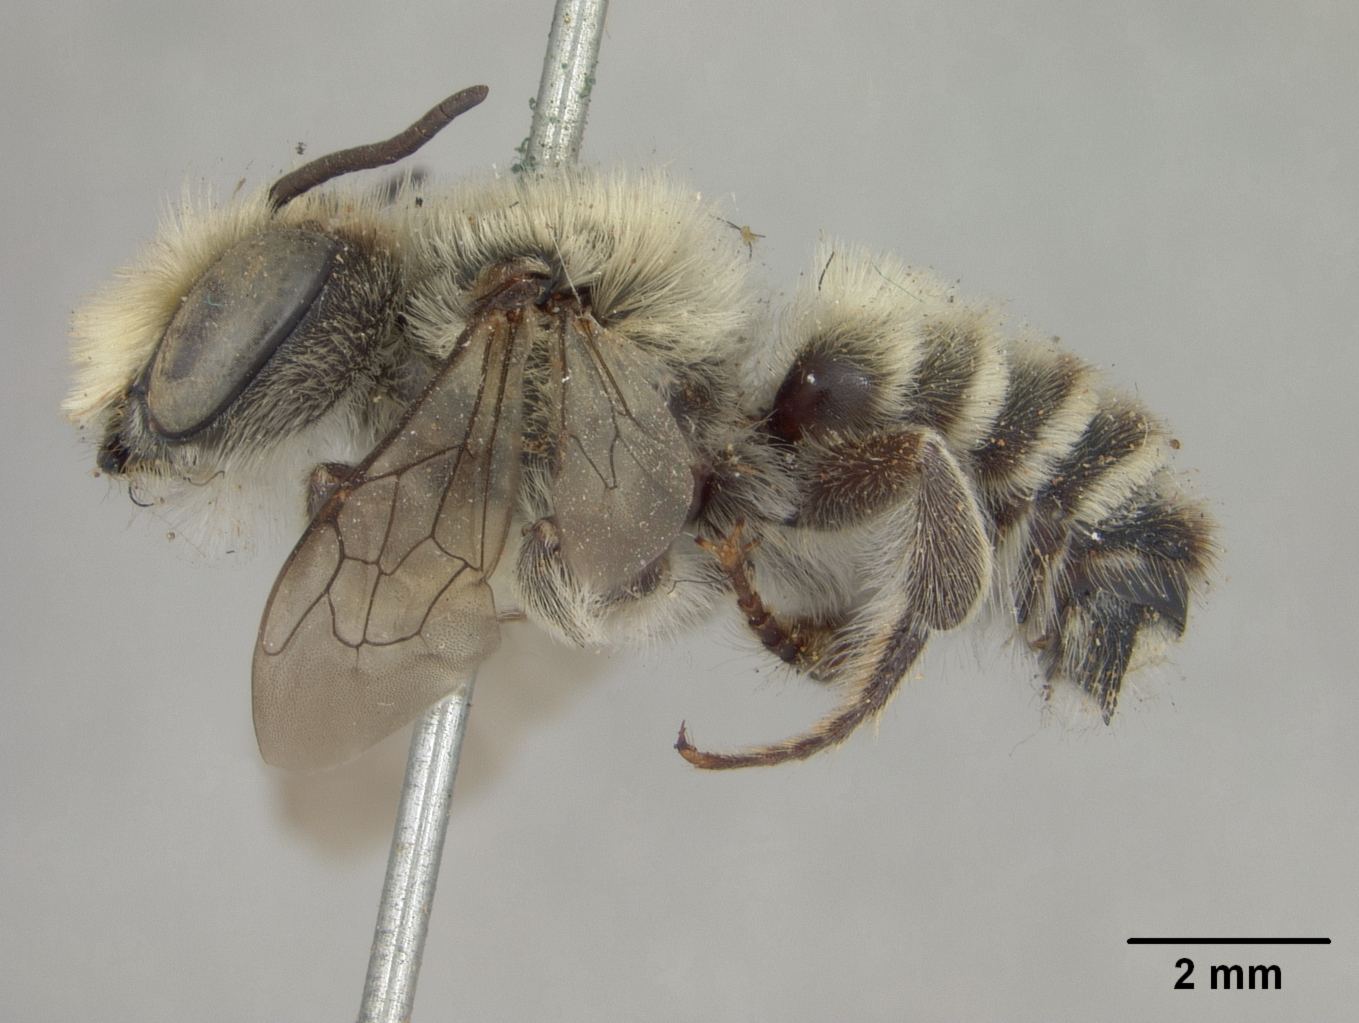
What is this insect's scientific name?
Megachile mendica
